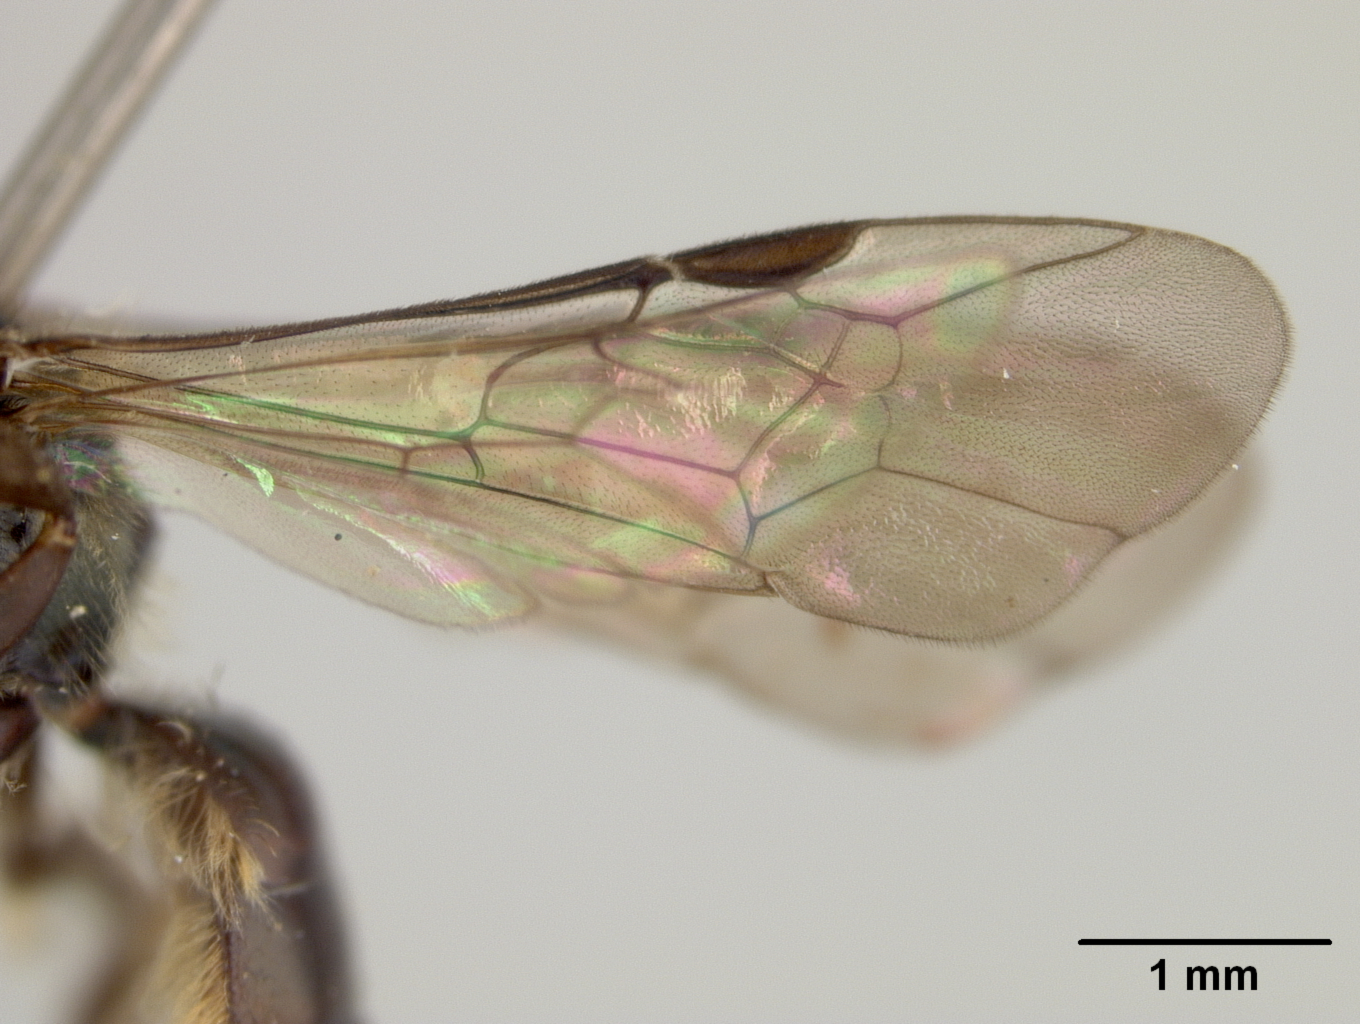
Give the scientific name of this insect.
Halictus subpurpureus
